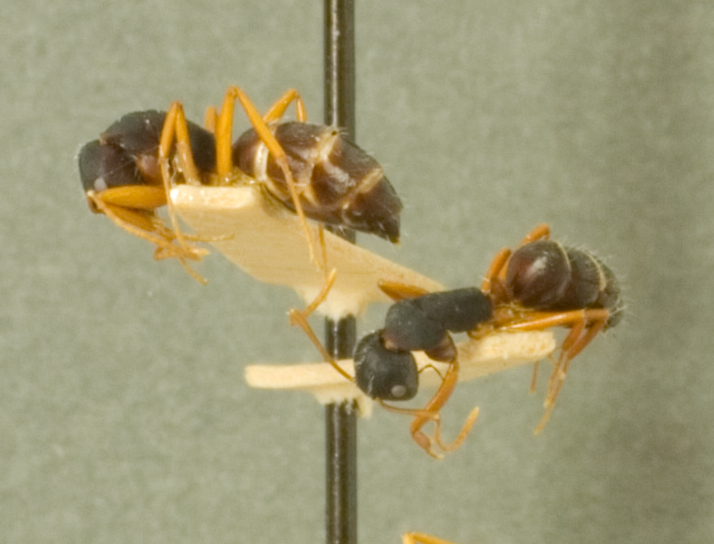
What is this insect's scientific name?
Camponotus capperi
